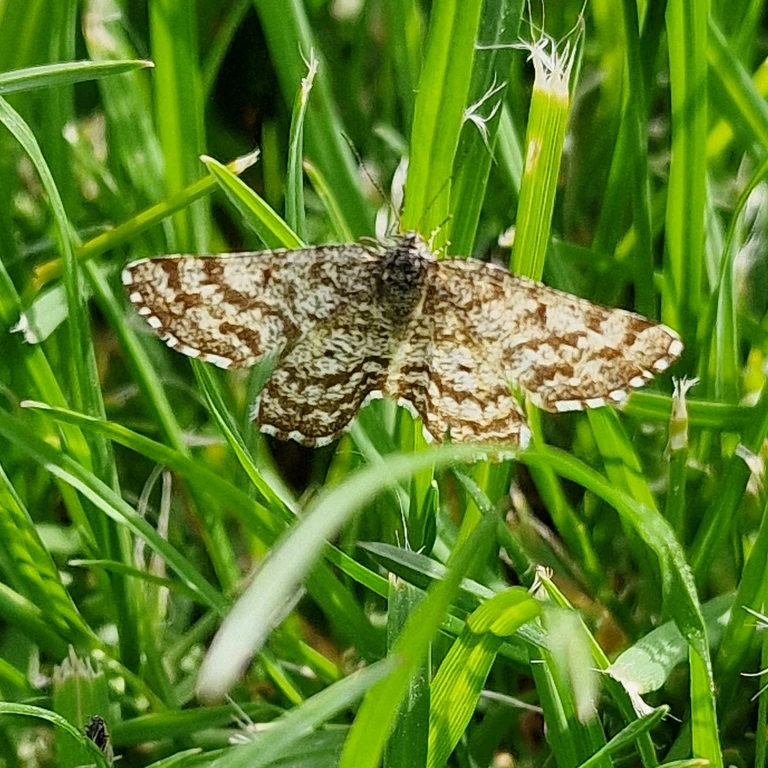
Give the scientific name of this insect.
Ematurga atomaria
